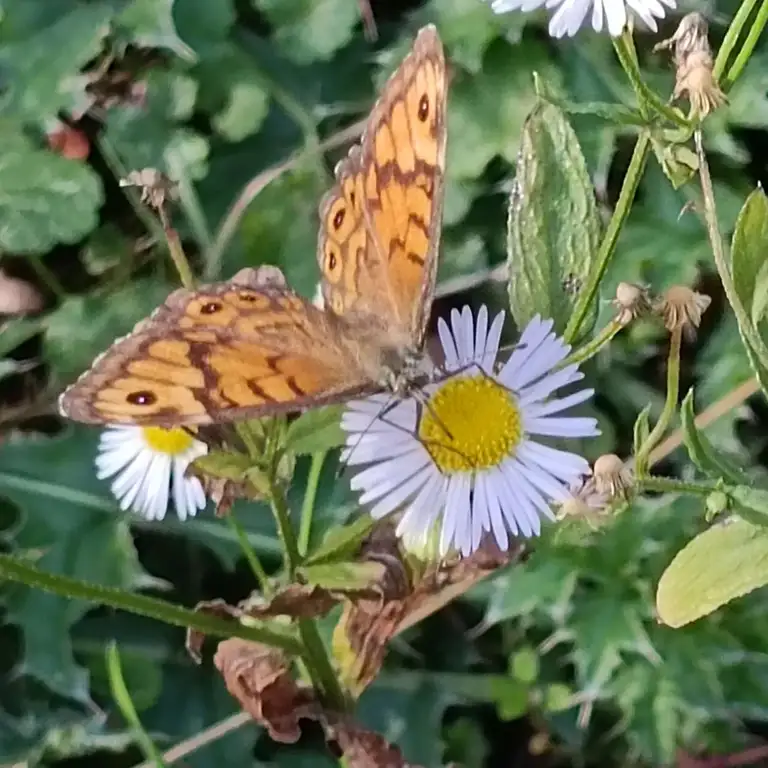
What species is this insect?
Lasiommata megera (also Pararge megera)
